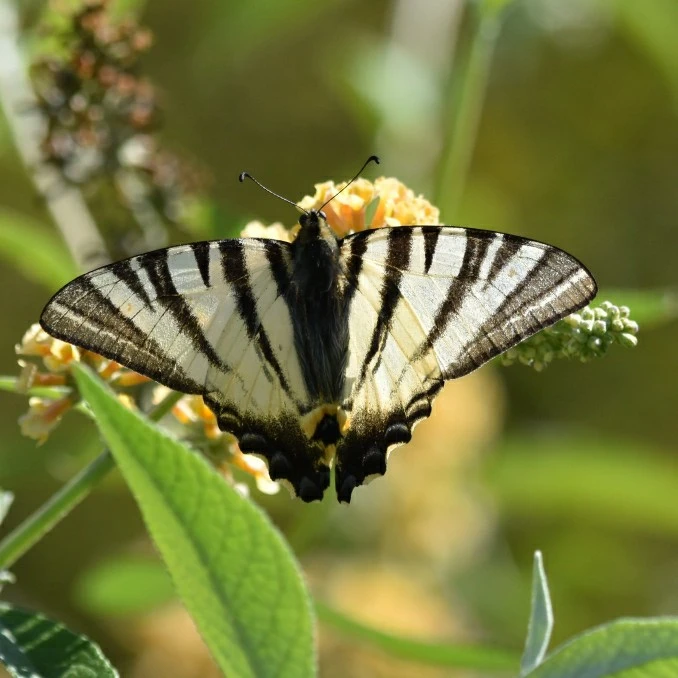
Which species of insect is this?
Iphiclides podalirius
